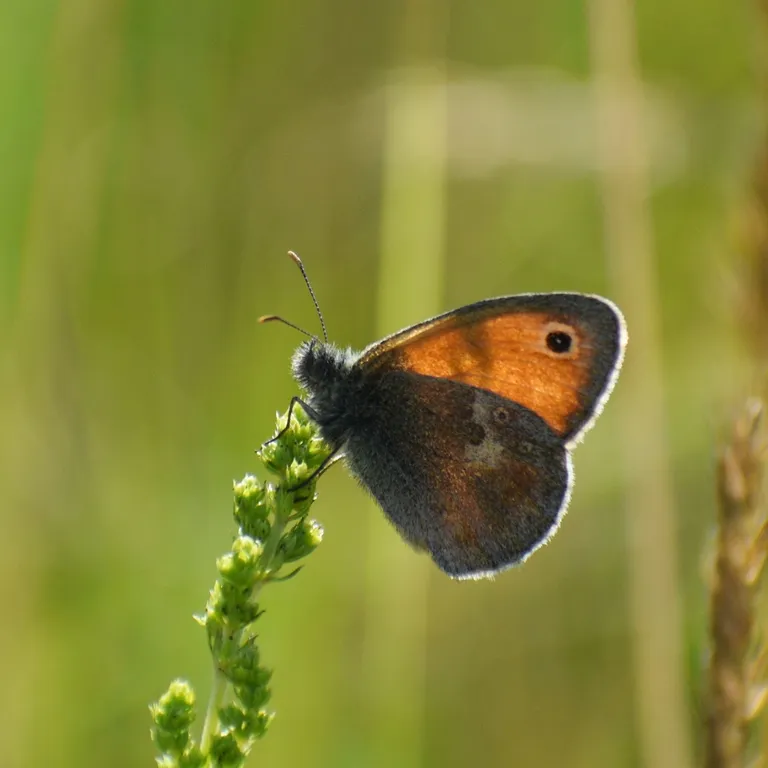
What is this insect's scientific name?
Coenonympha pamphilus
